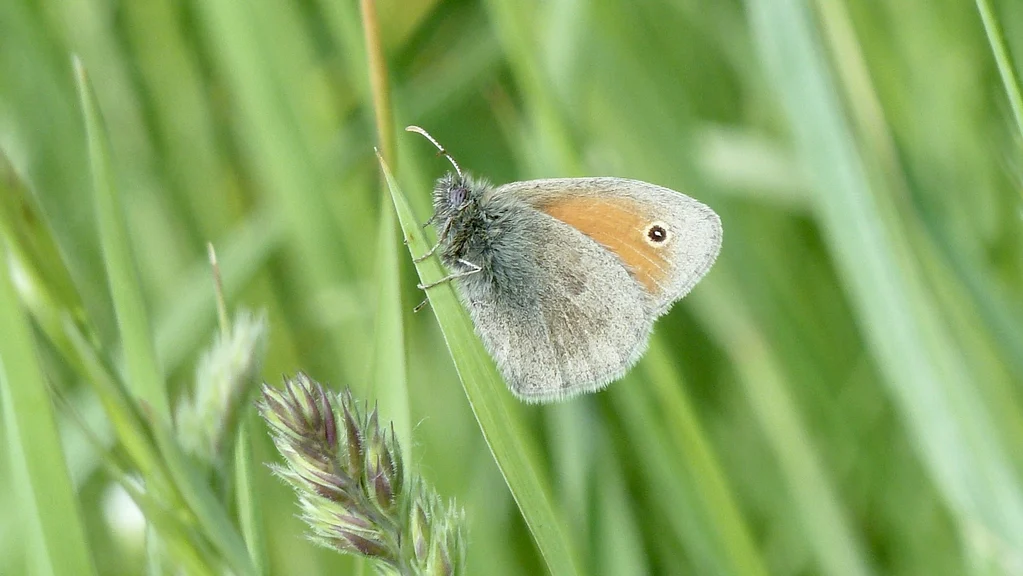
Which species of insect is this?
Coenonympha pamphilus
